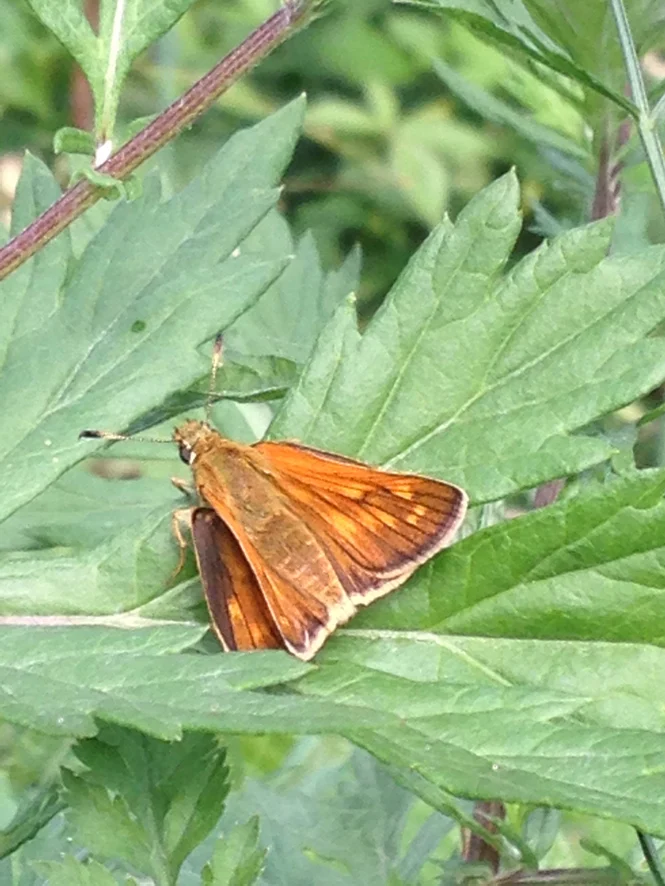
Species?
Ochlodes sylvanus (also Ochlodes venata)
